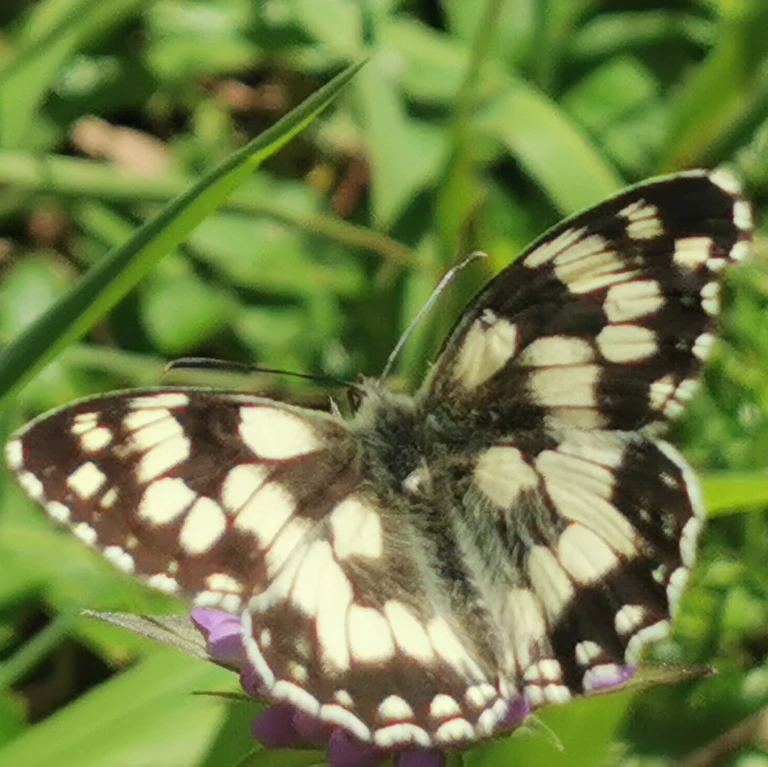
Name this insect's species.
Melanargia galathea
